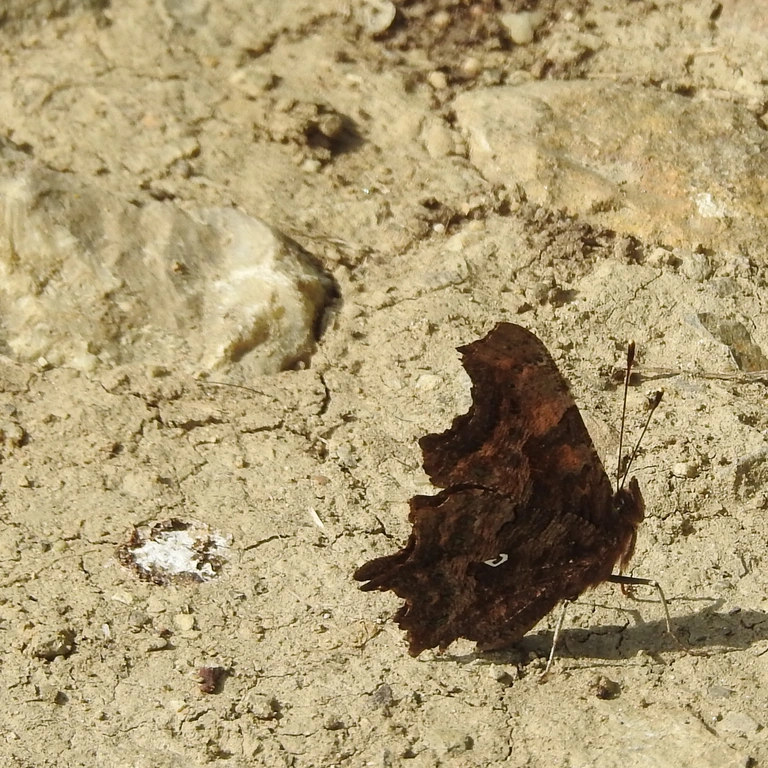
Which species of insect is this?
Polygonia c-album
